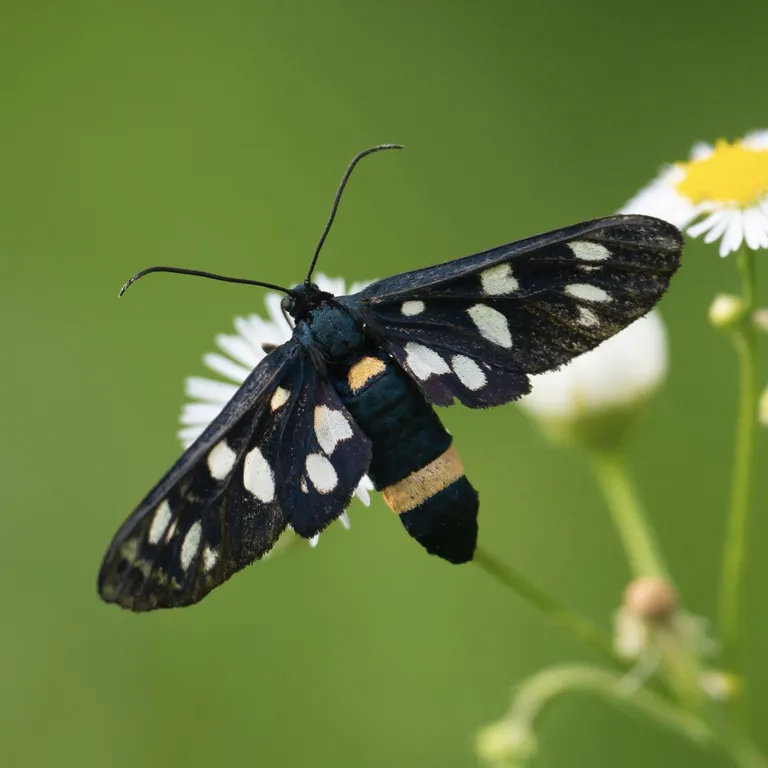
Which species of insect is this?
Amata phegea
